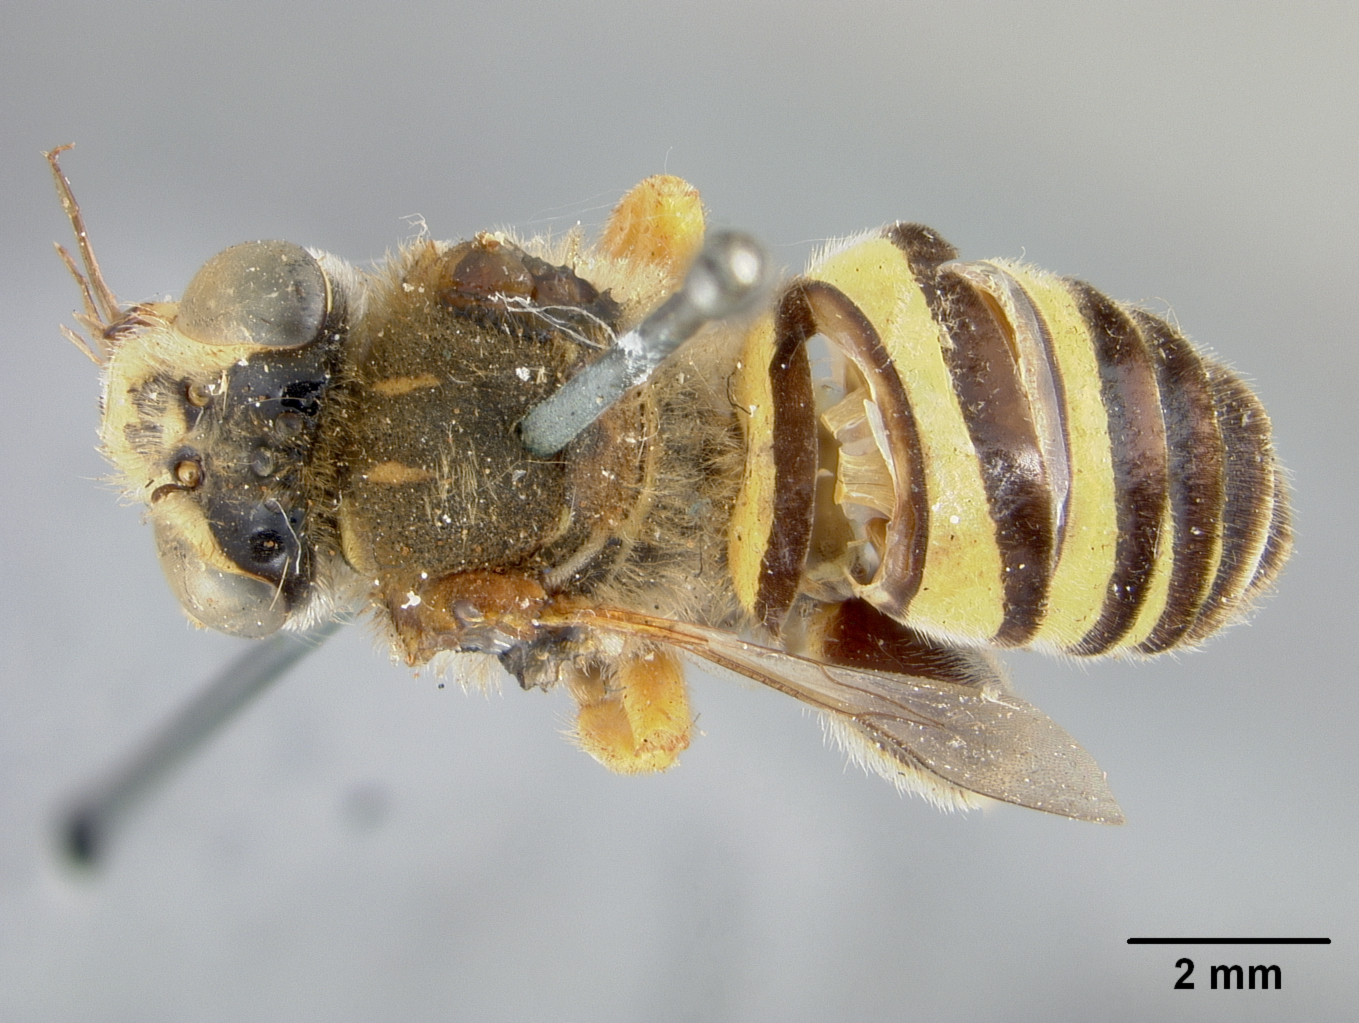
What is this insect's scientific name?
Caenonomada bruneri
